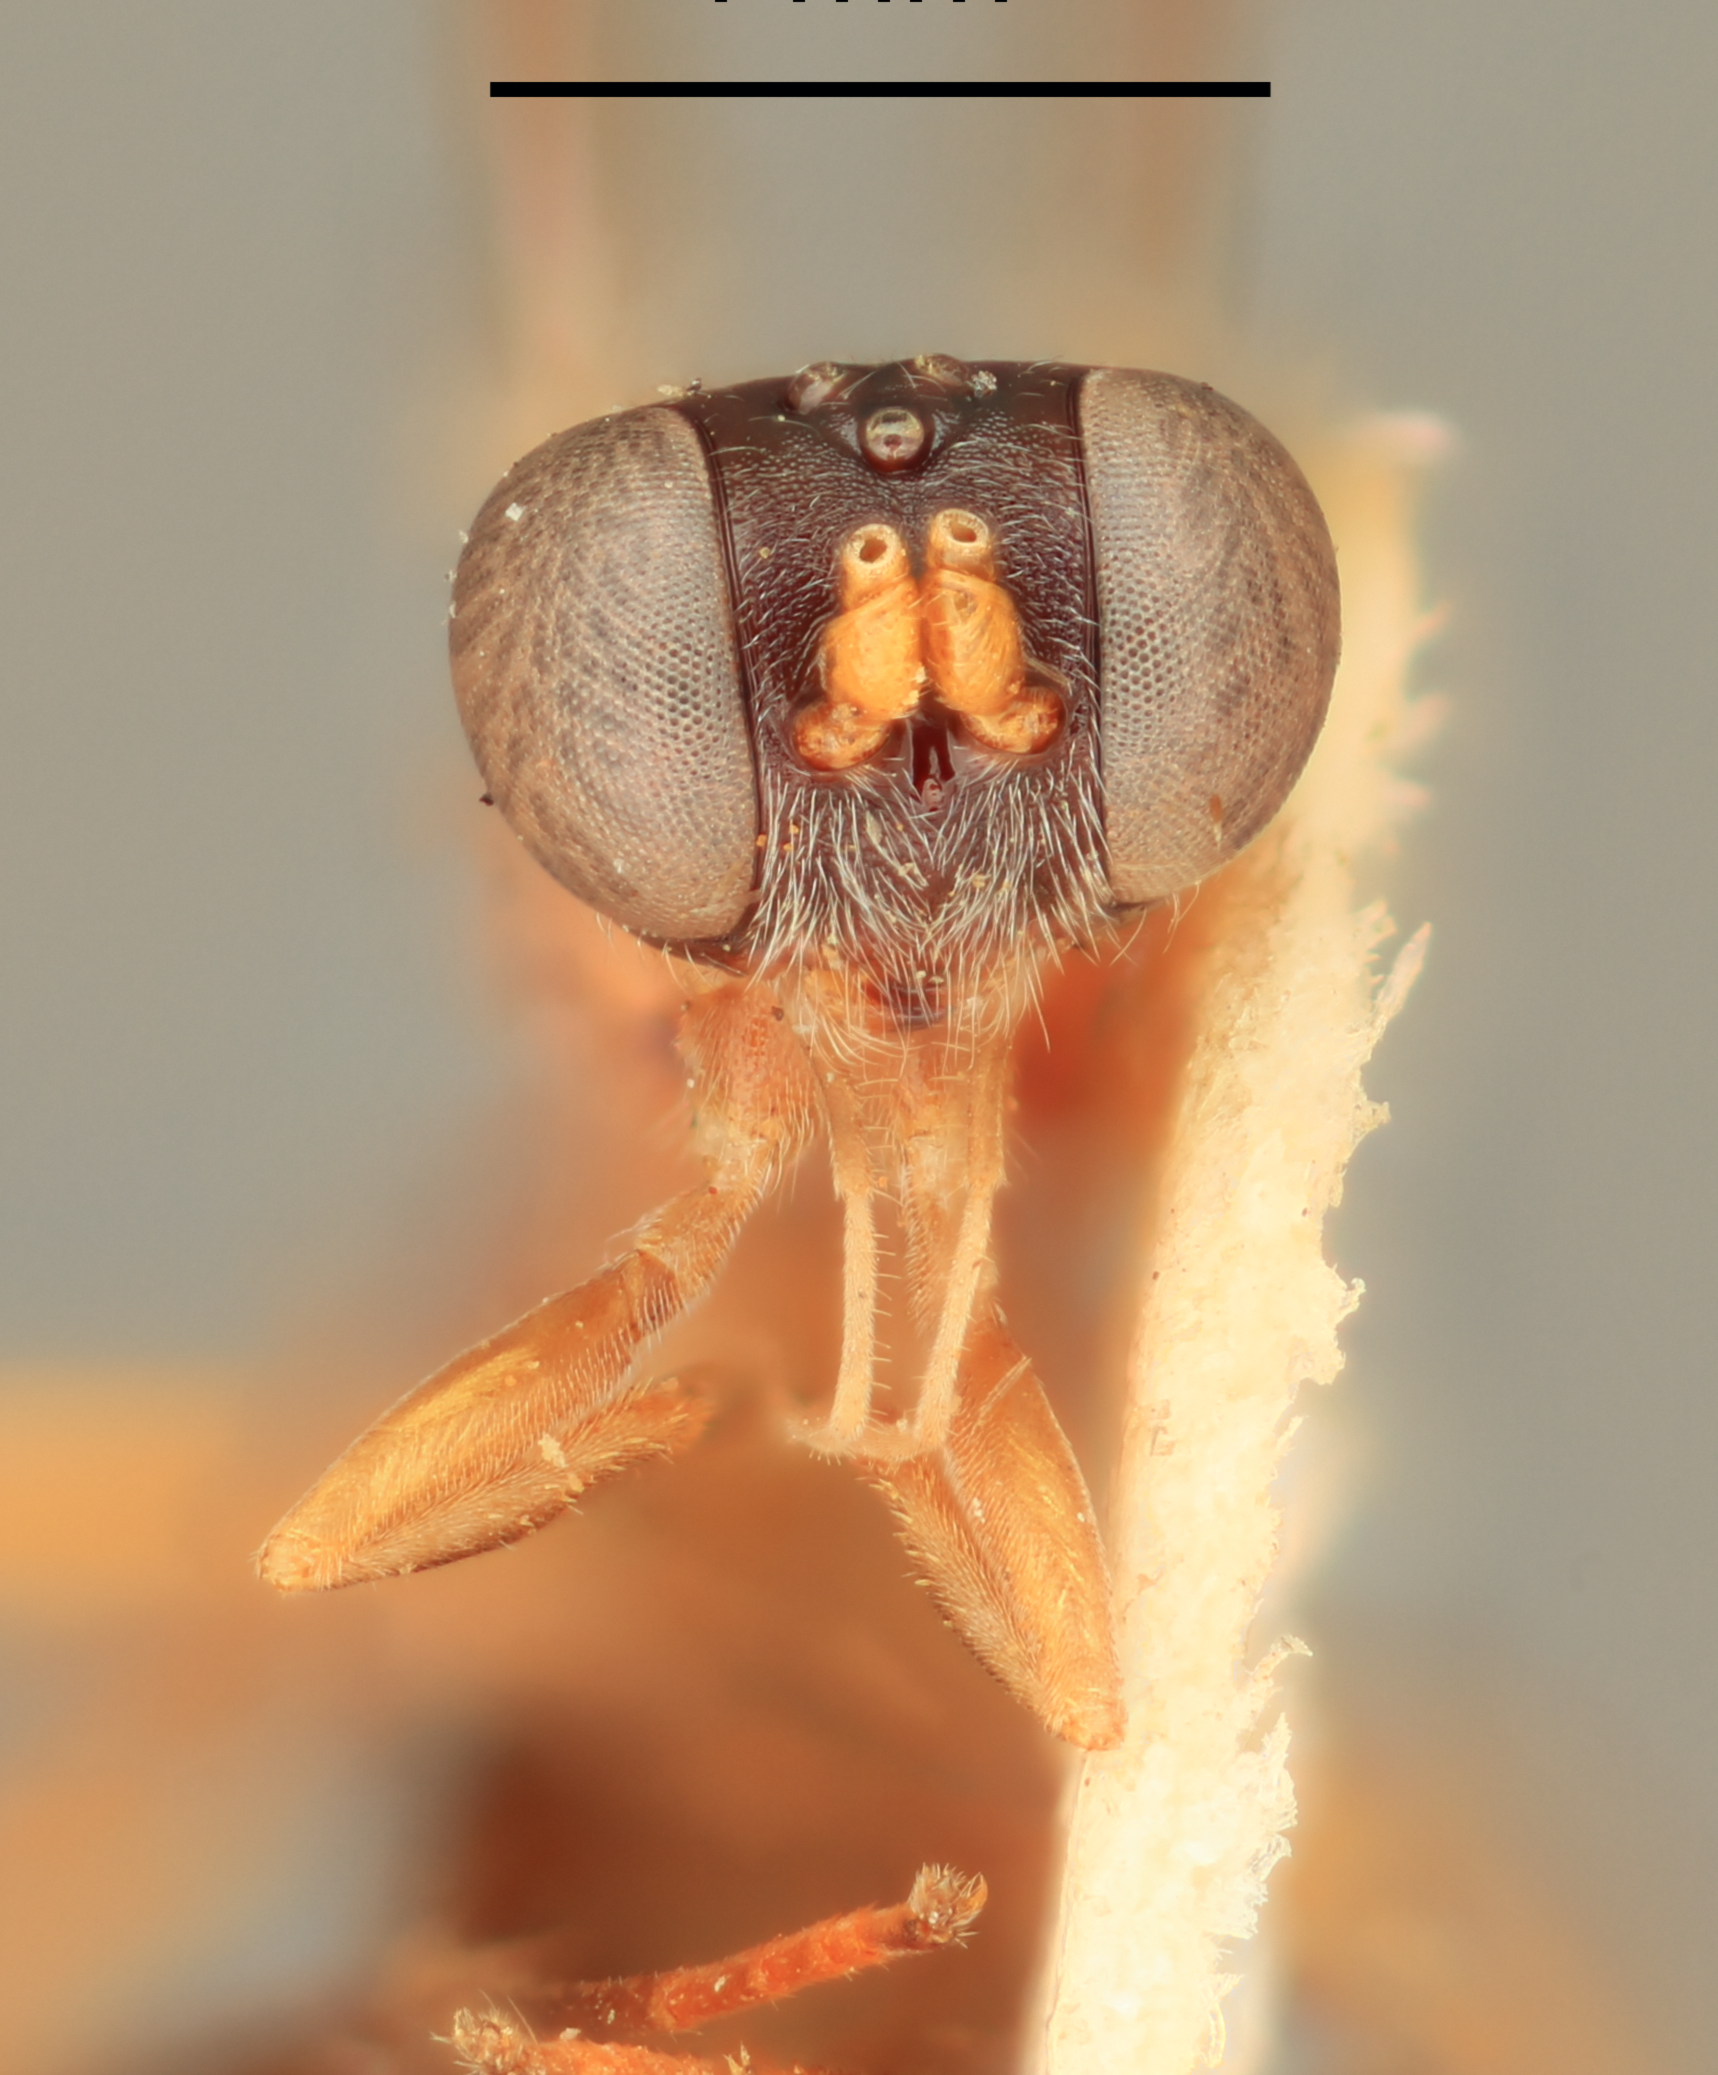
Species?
Photoptera erythronota
